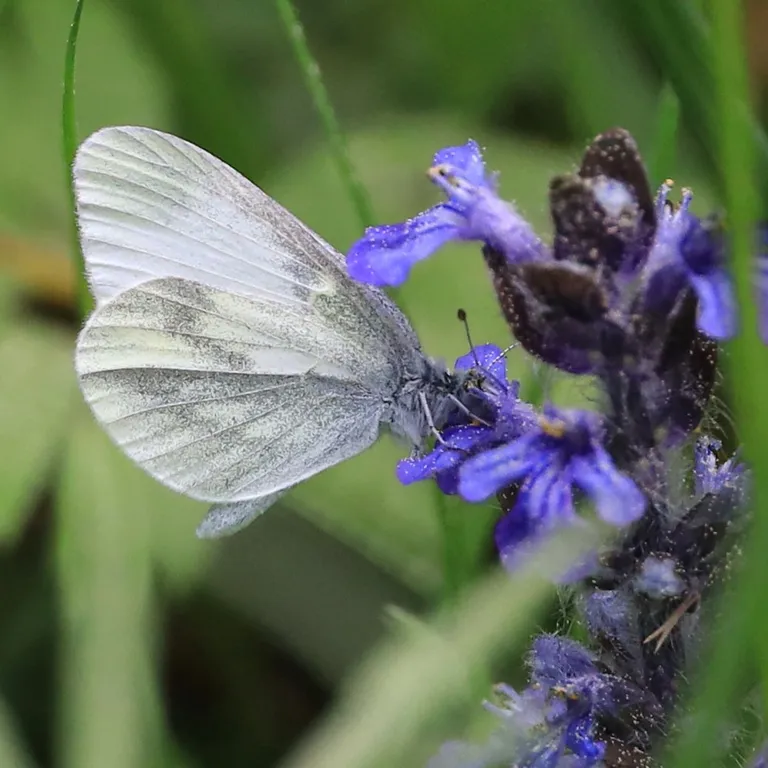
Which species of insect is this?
Leptidea sinapis/juvernica
